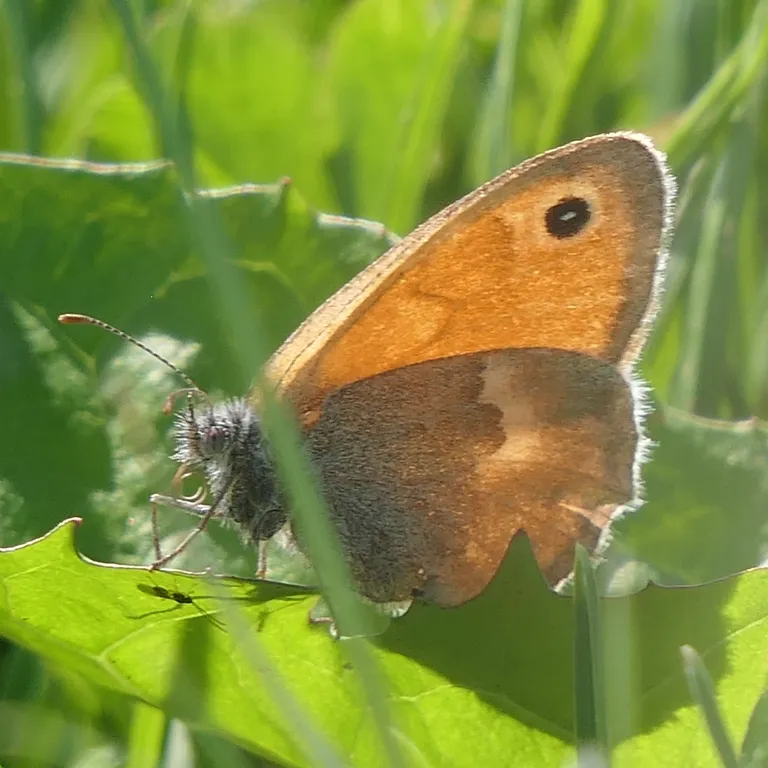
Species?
Coenonympha pamphilus
